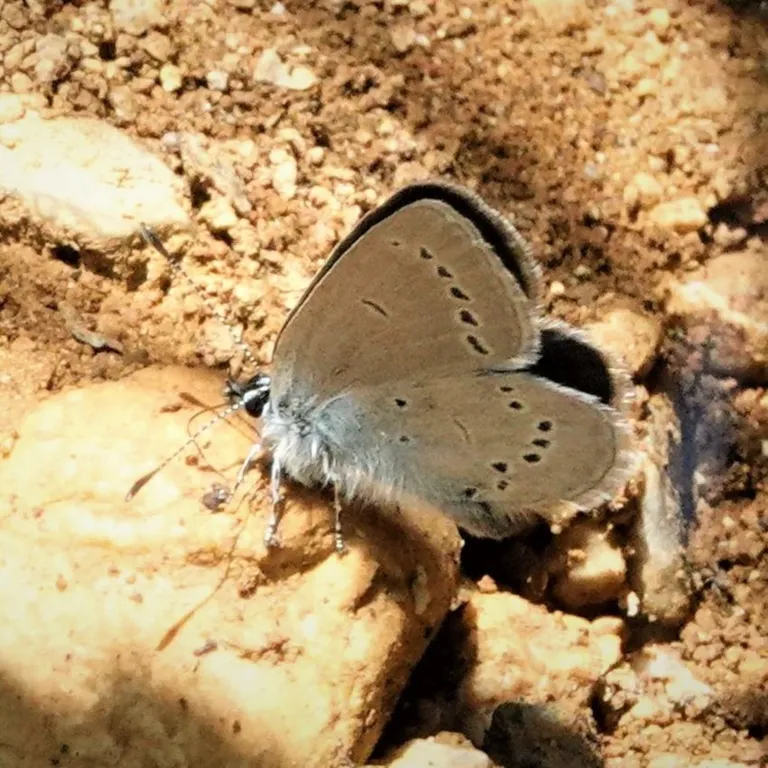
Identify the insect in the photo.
Cupido minimus
